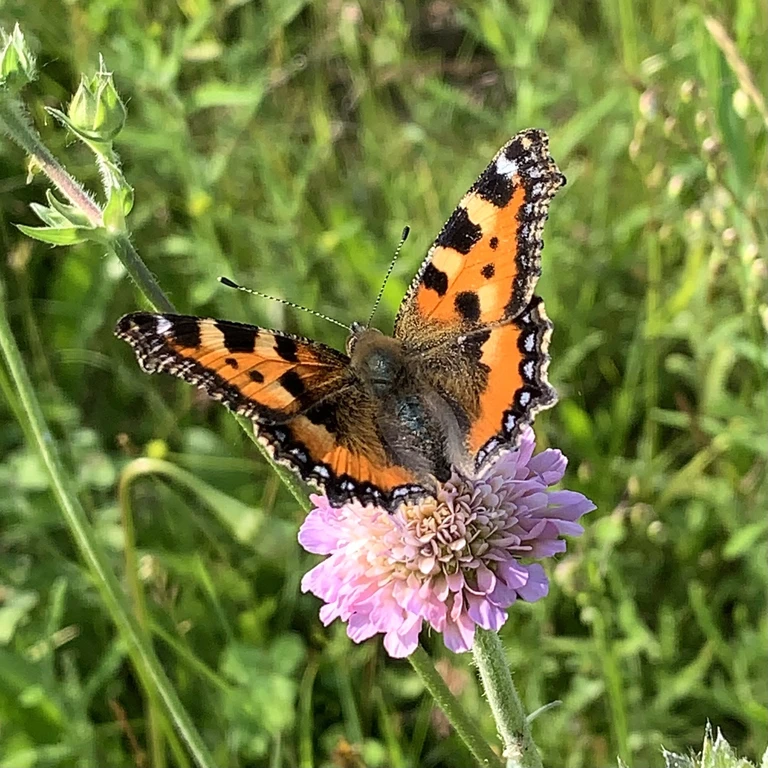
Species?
Aglais urticae
